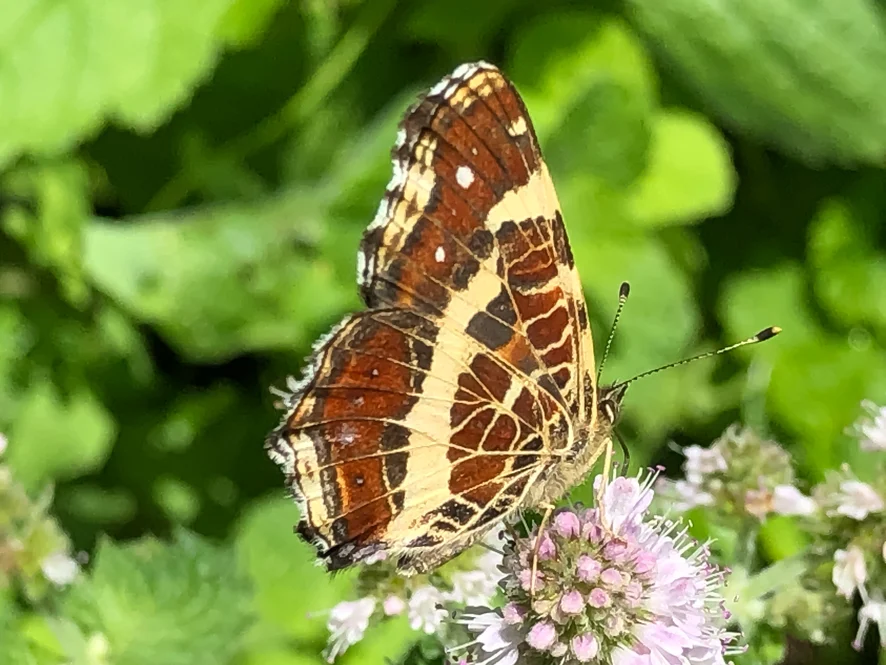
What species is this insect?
Araschnia levana
